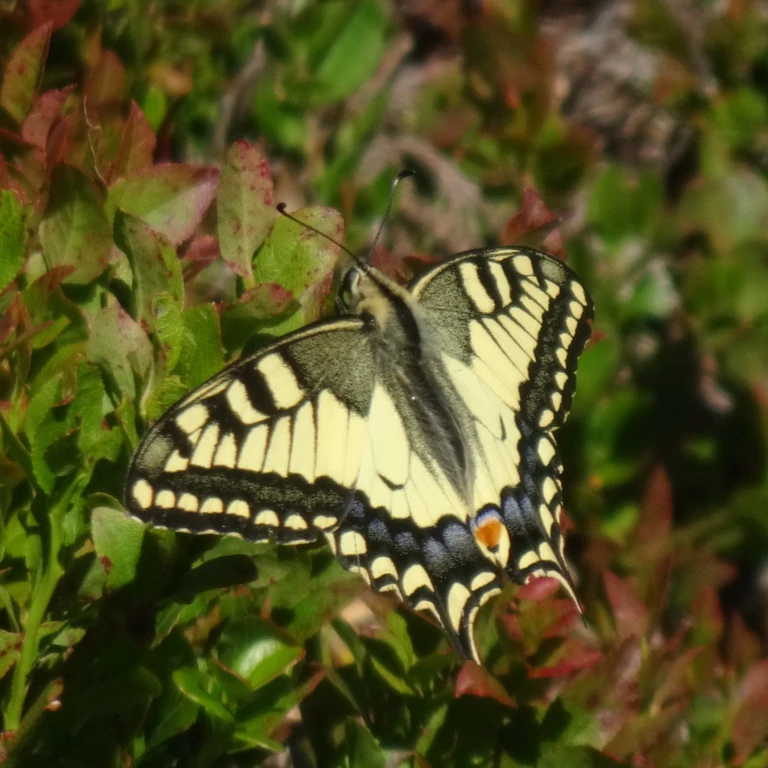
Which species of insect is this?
Papilio machaon
